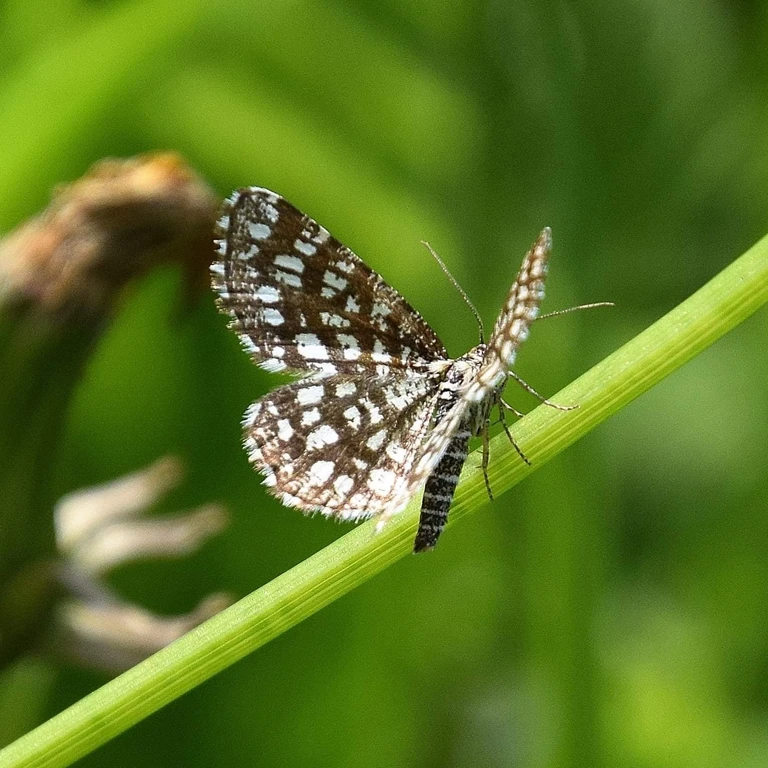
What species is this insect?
Chiasmia clathrata
